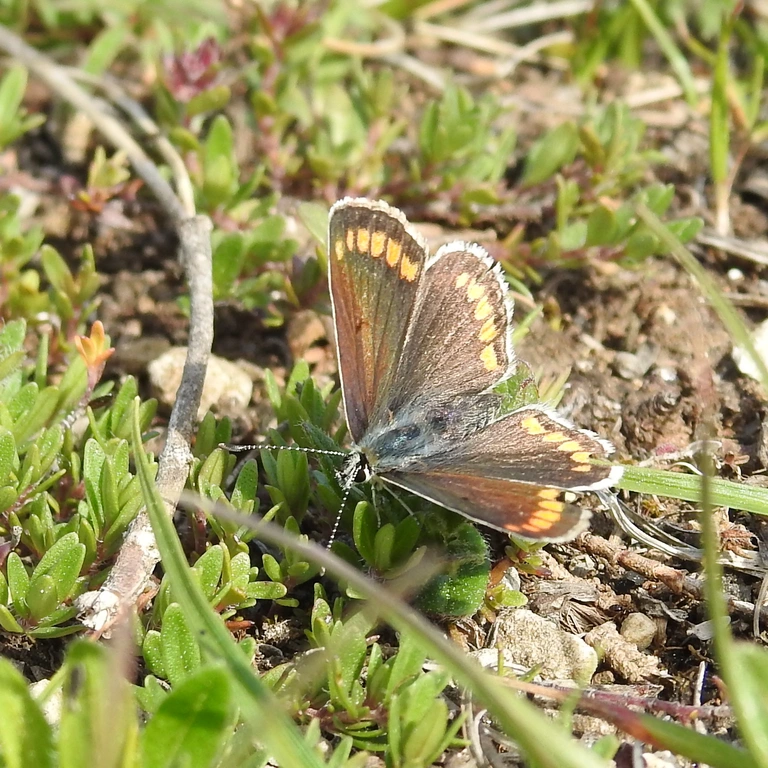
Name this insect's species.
Aricia agestis/artaxerxes
